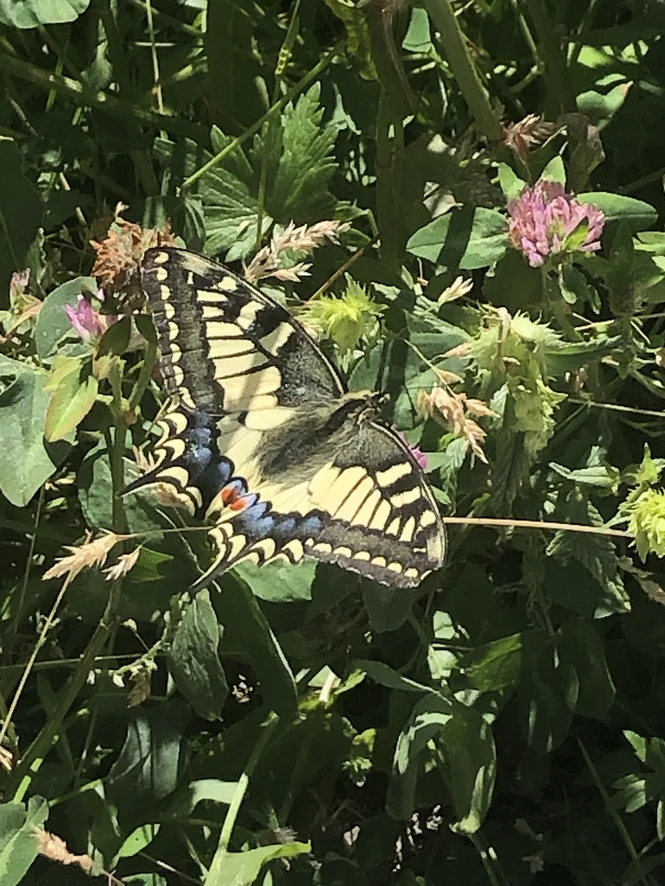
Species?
Papilio machaon
